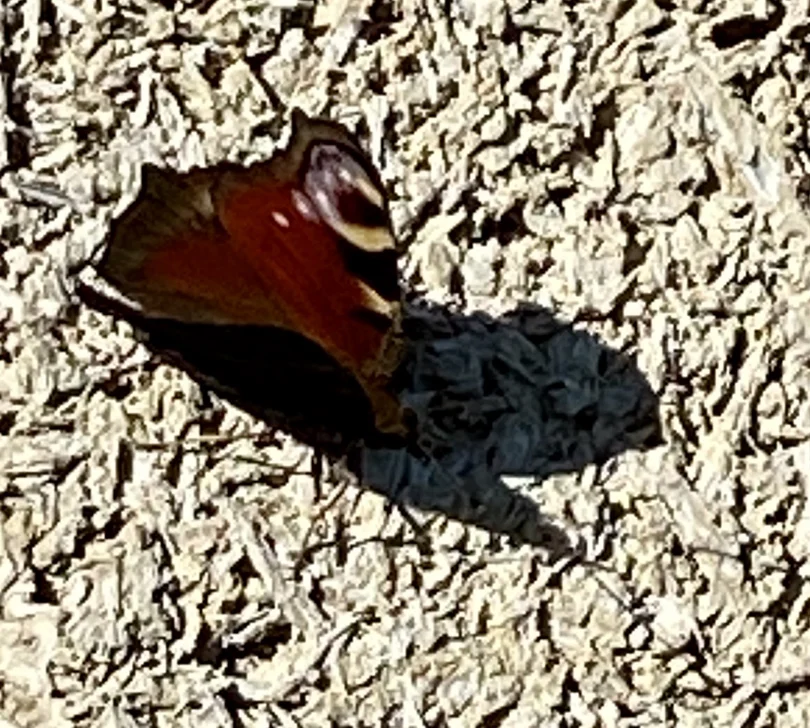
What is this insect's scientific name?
Aglais io
